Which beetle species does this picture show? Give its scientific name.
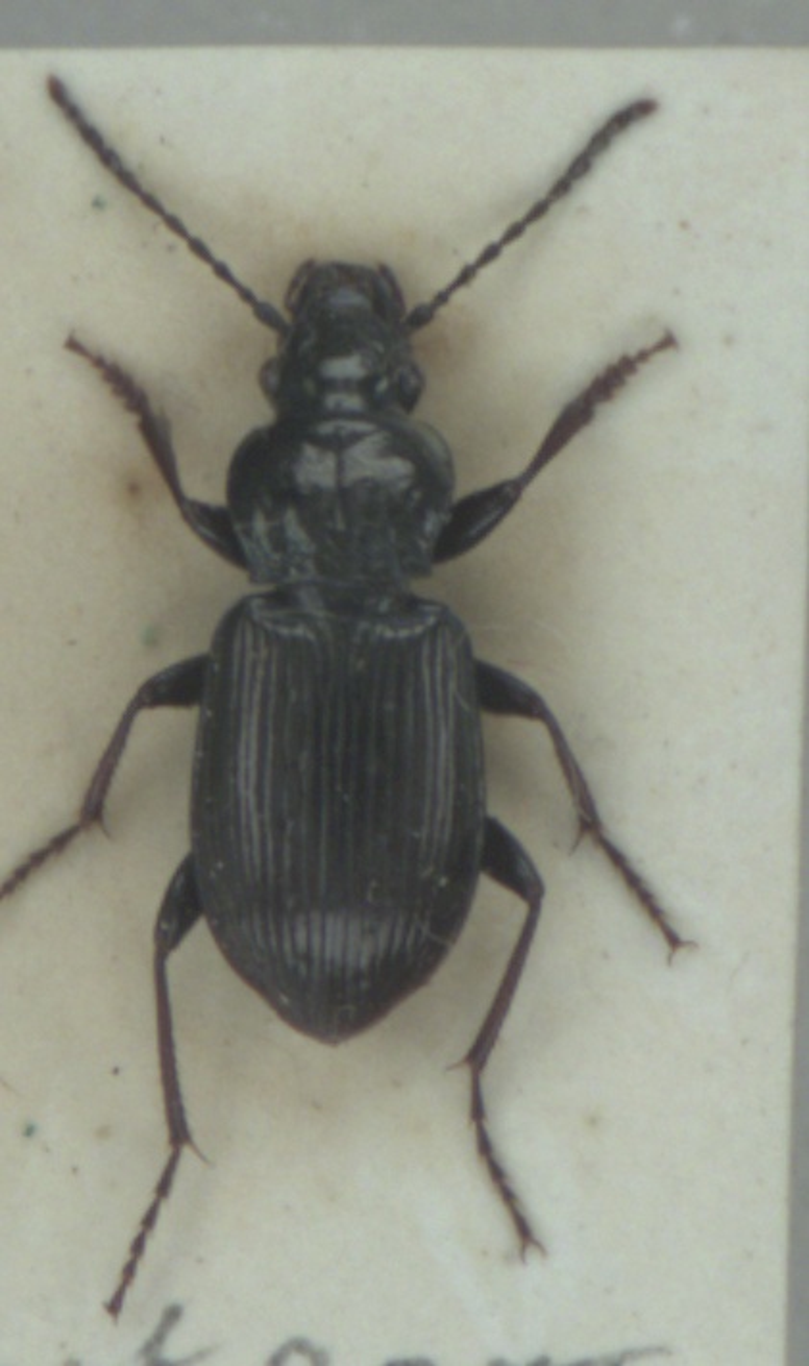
Pterostichus oblongopunctatus
